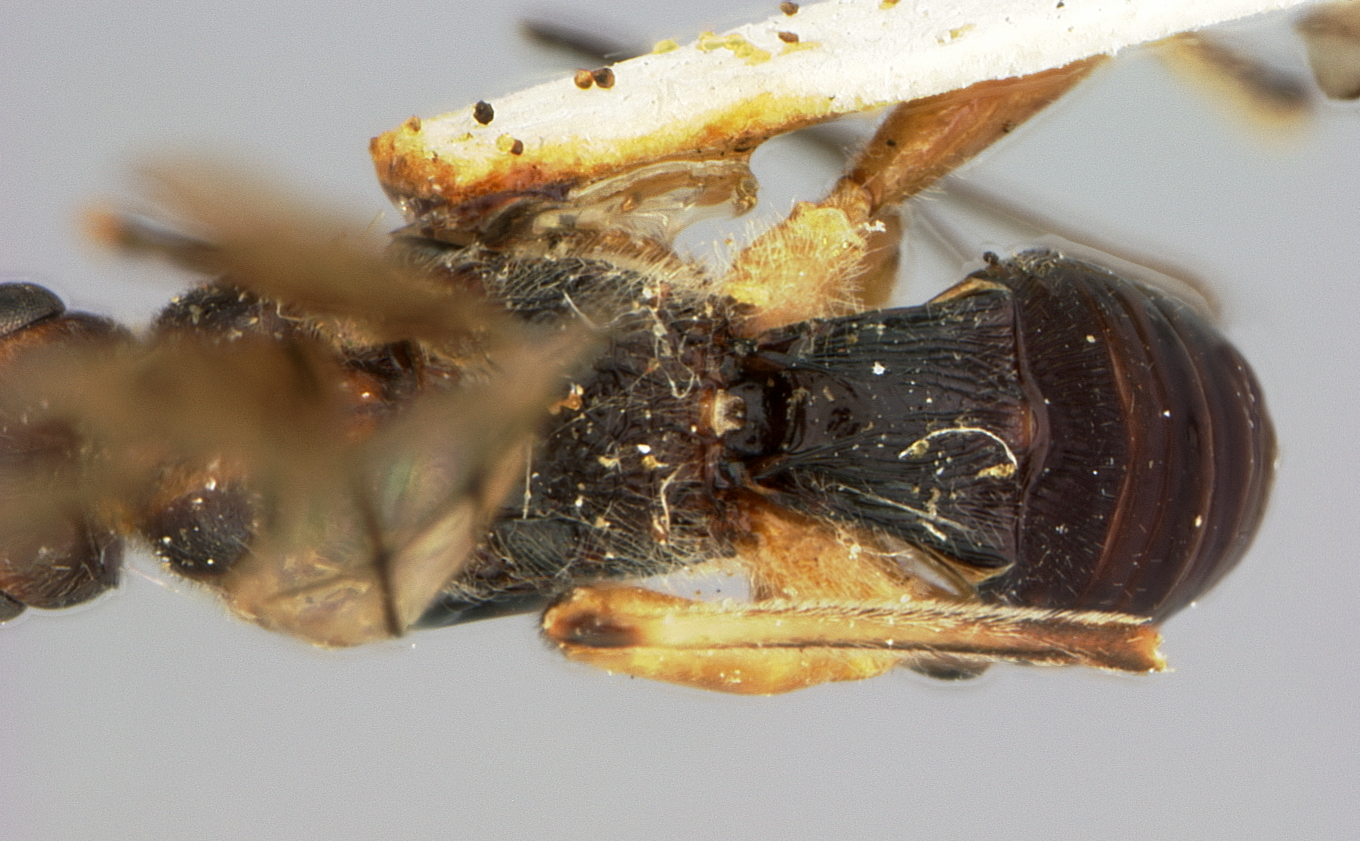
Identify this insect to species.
Ischiogonus hakonensis
